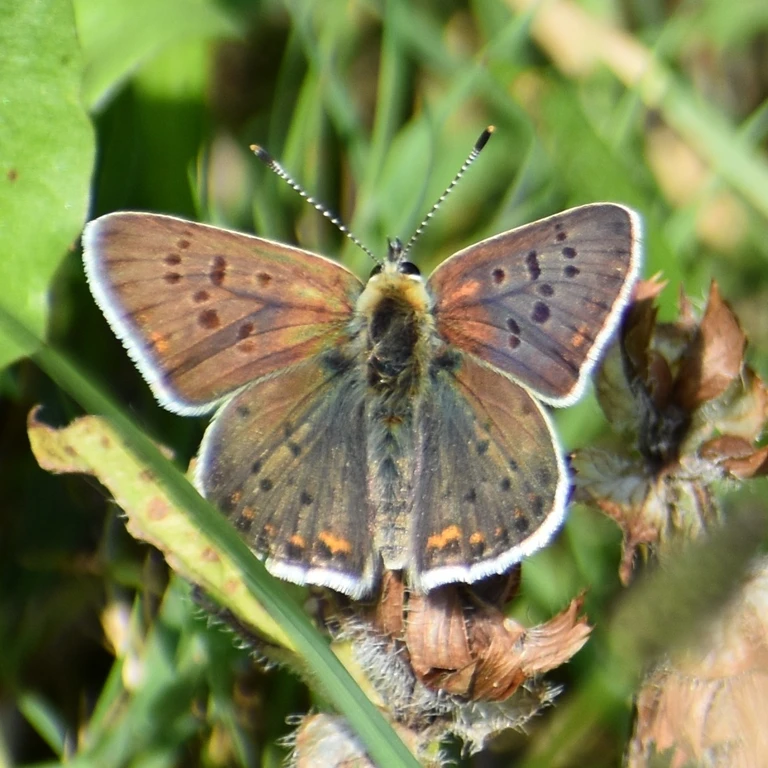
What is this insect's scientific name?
Lycaena tityrus (also Loweia tityrus)
